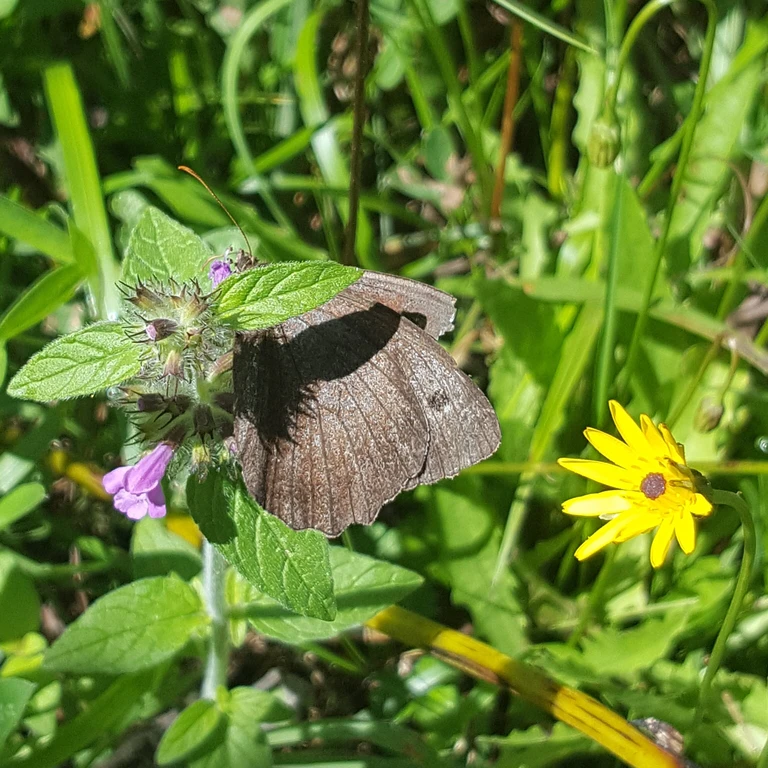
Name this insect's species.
Minois dryas
